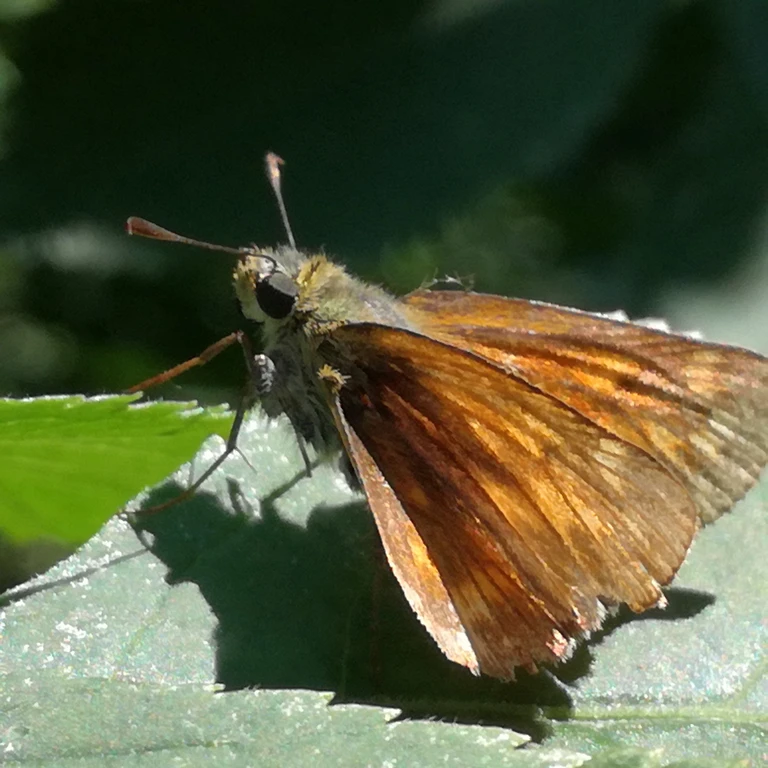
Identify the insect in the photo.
Ochlodes sylvanus (also Ochlodes venata)
